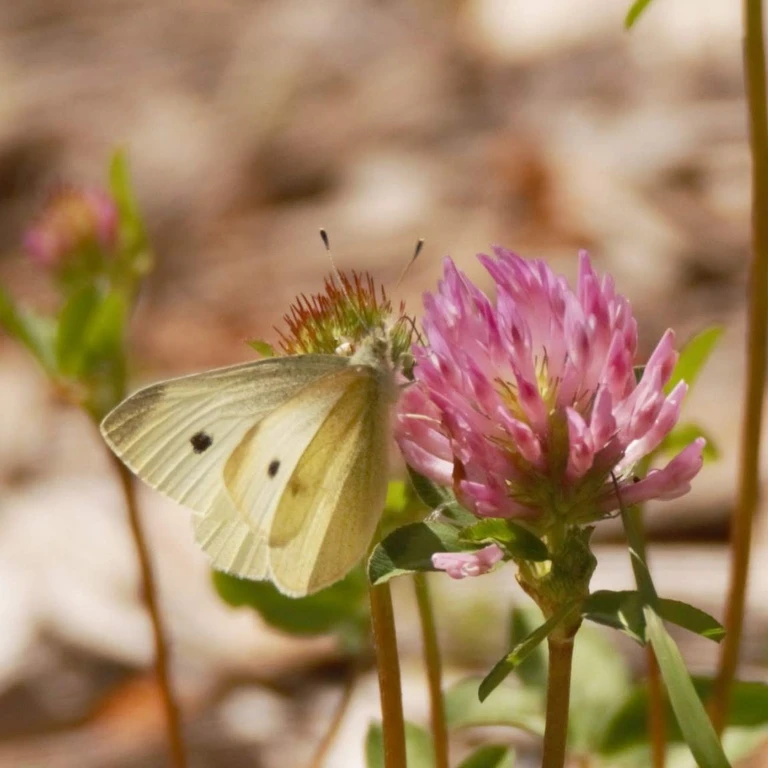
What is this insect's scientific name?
Pieris rapae
